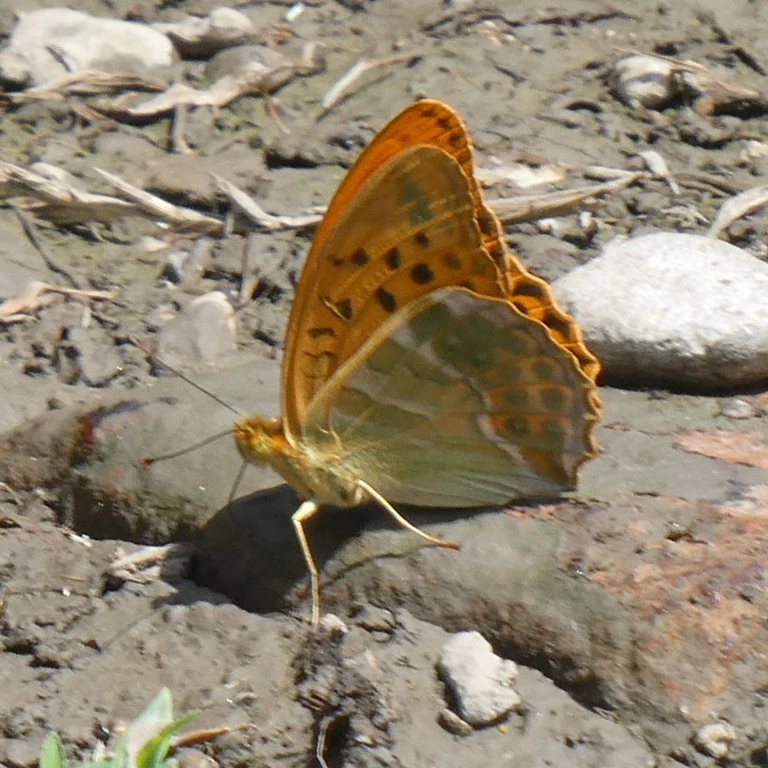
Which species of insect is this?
Argynnis paphia
